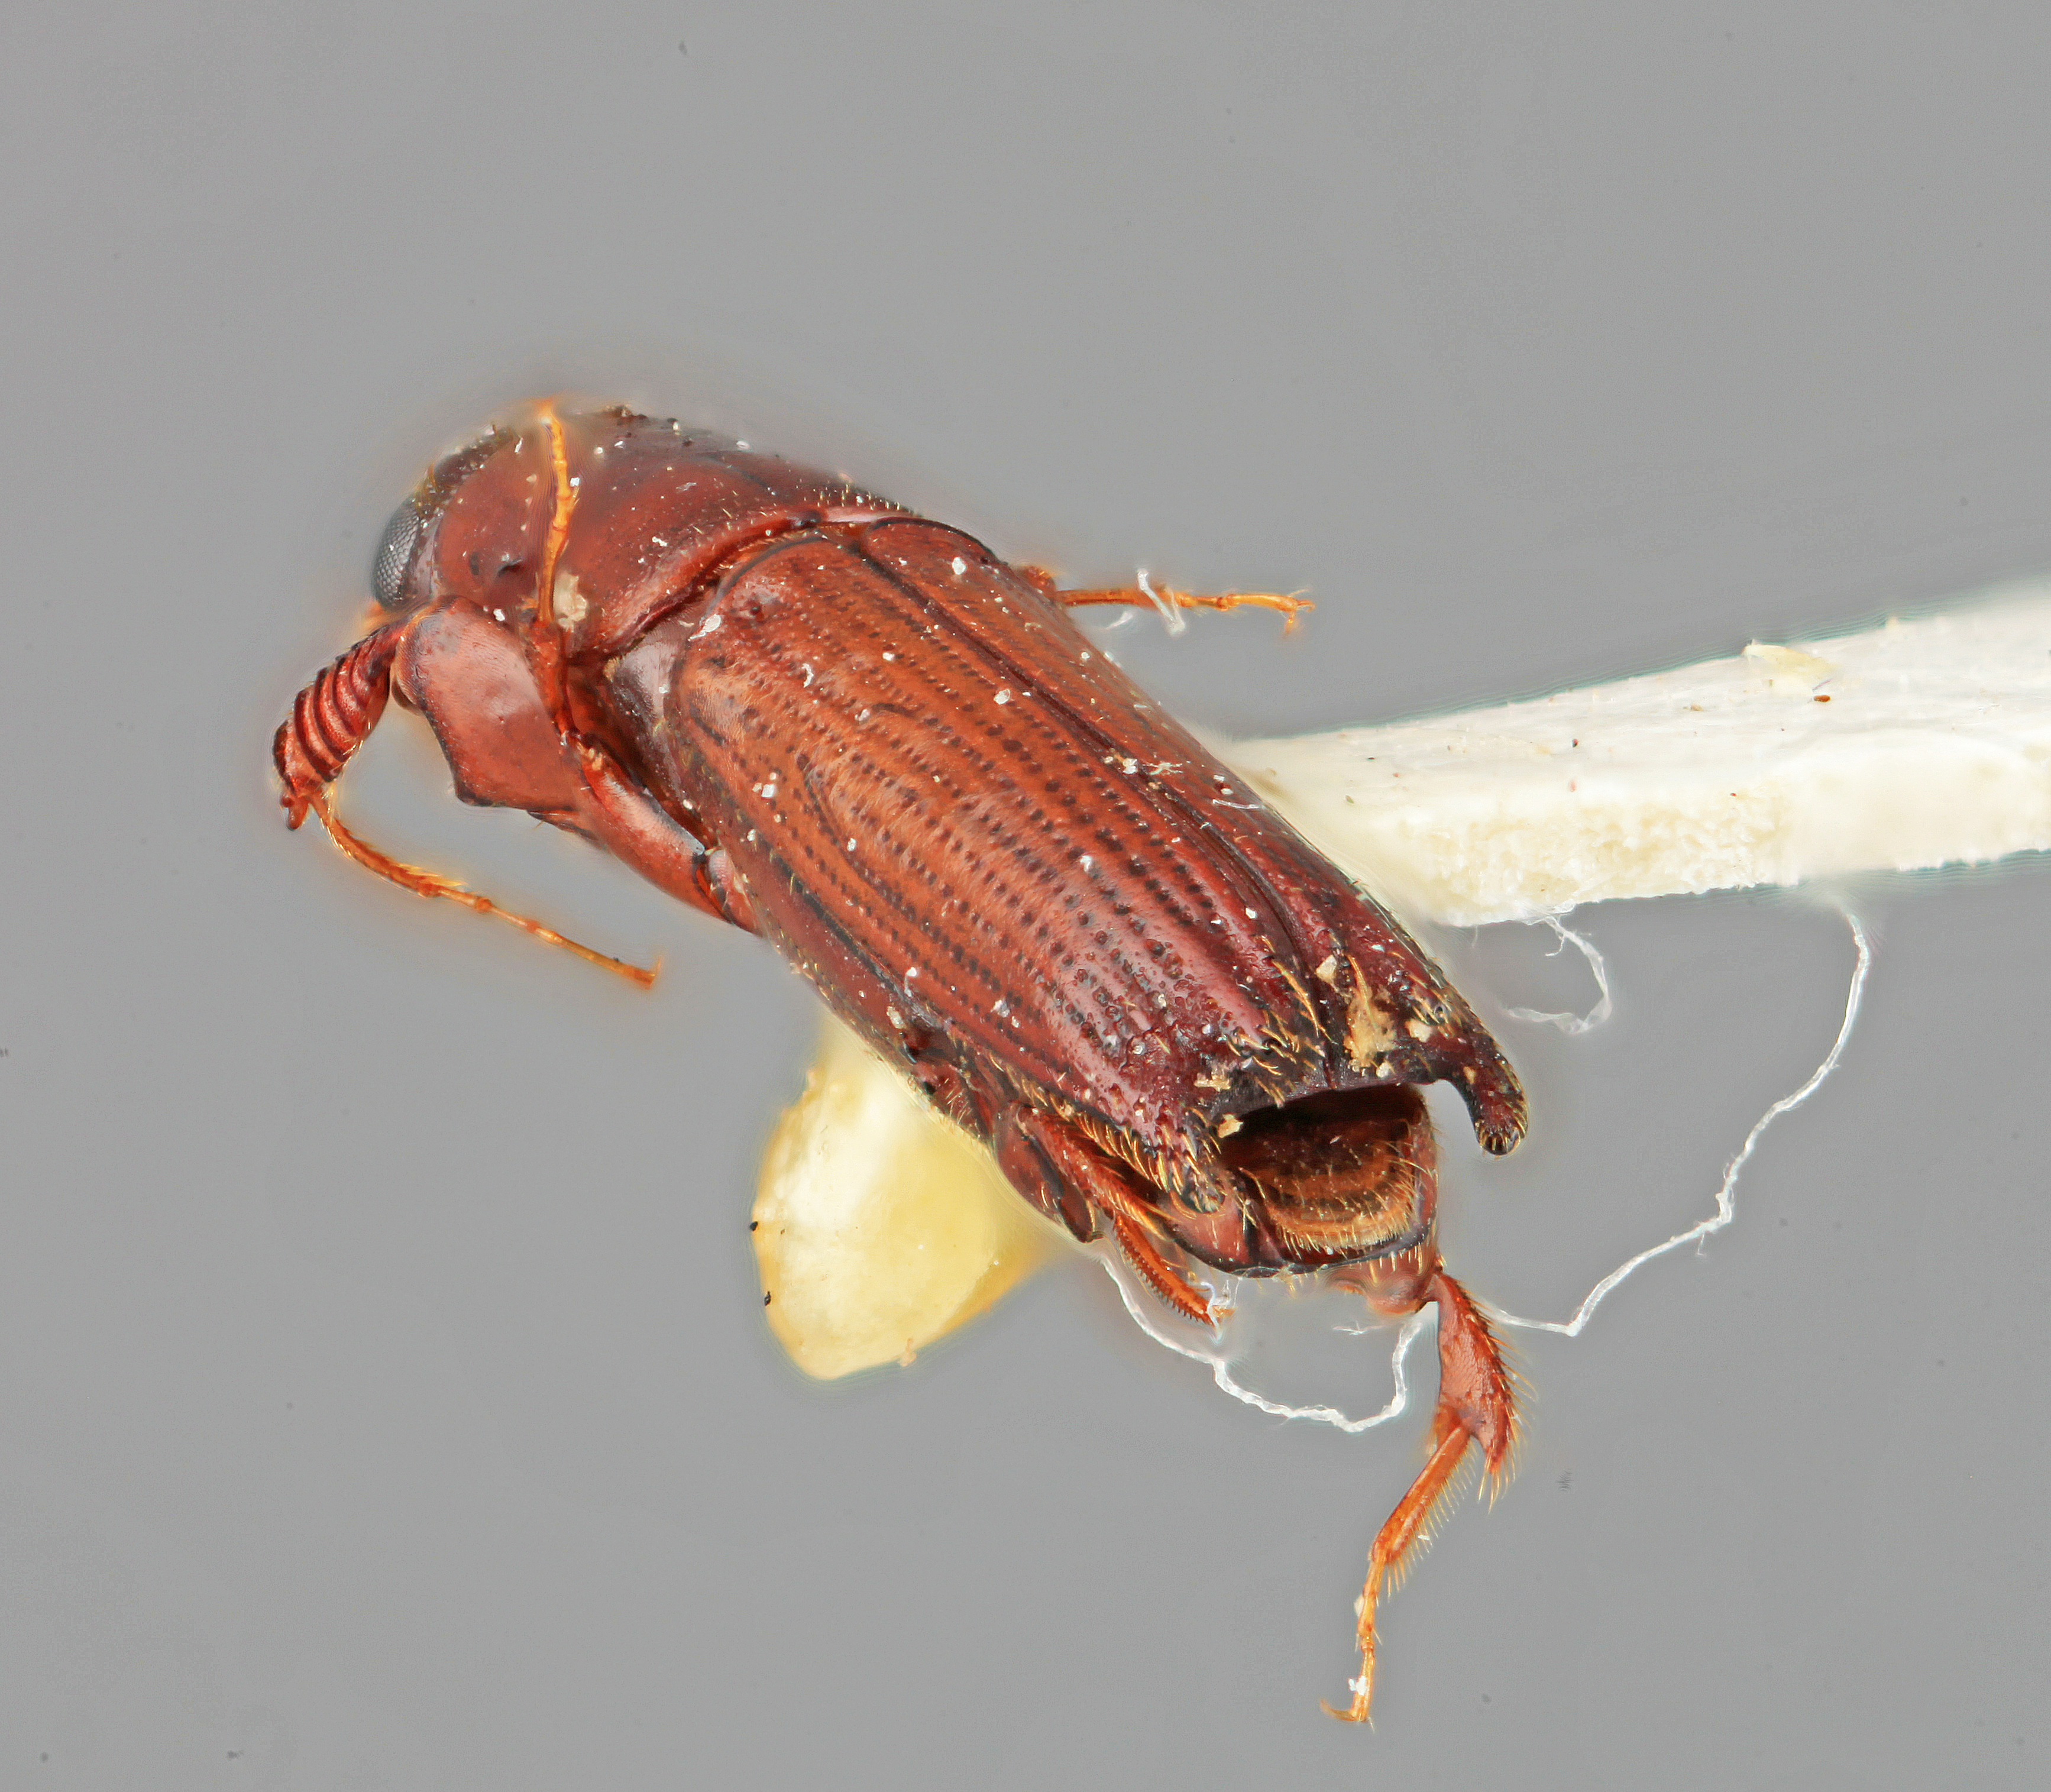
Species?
Platypus connexus
